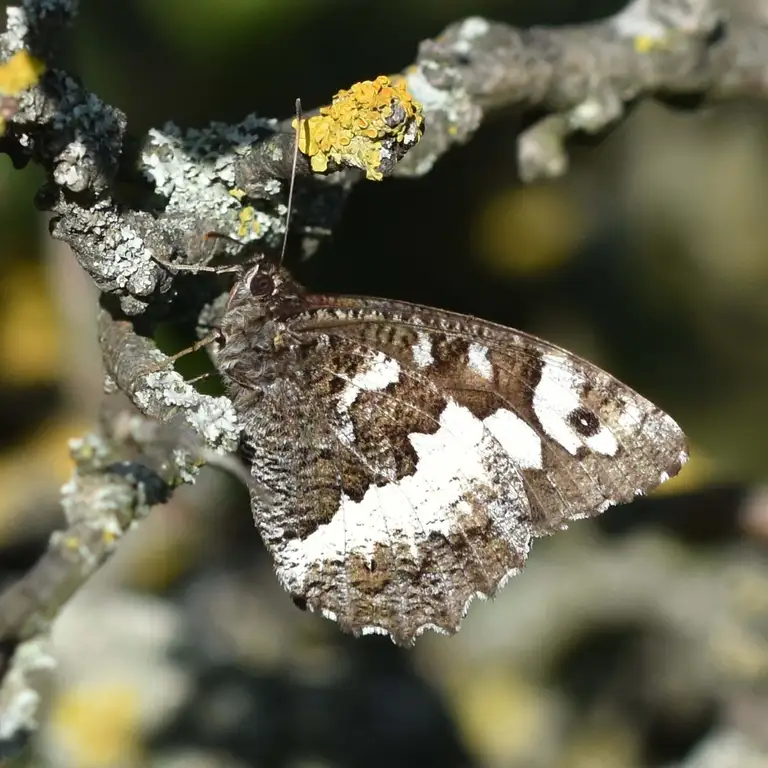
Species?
Brintesia circe
